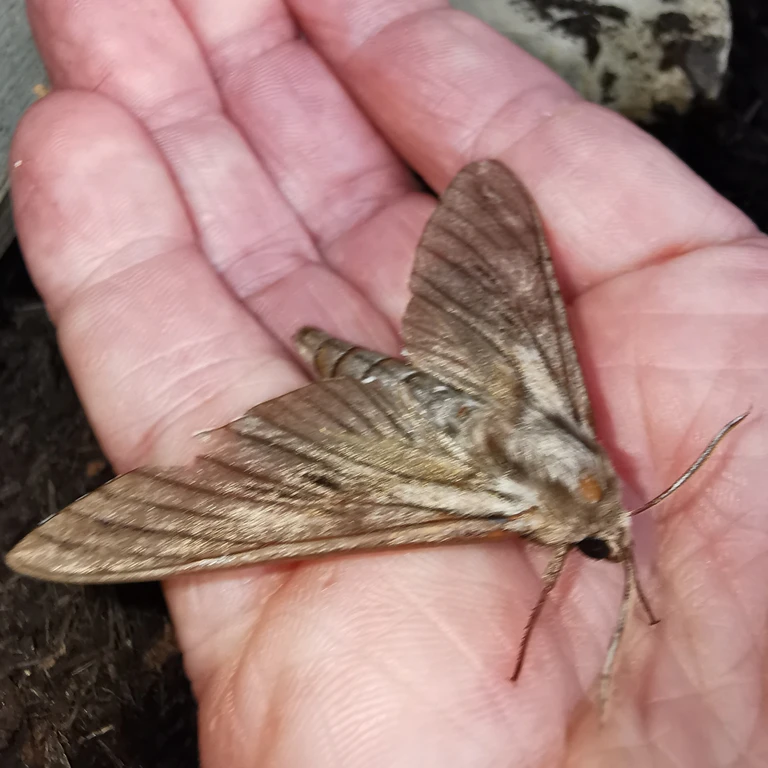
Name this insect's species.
Sphinx pinastri
